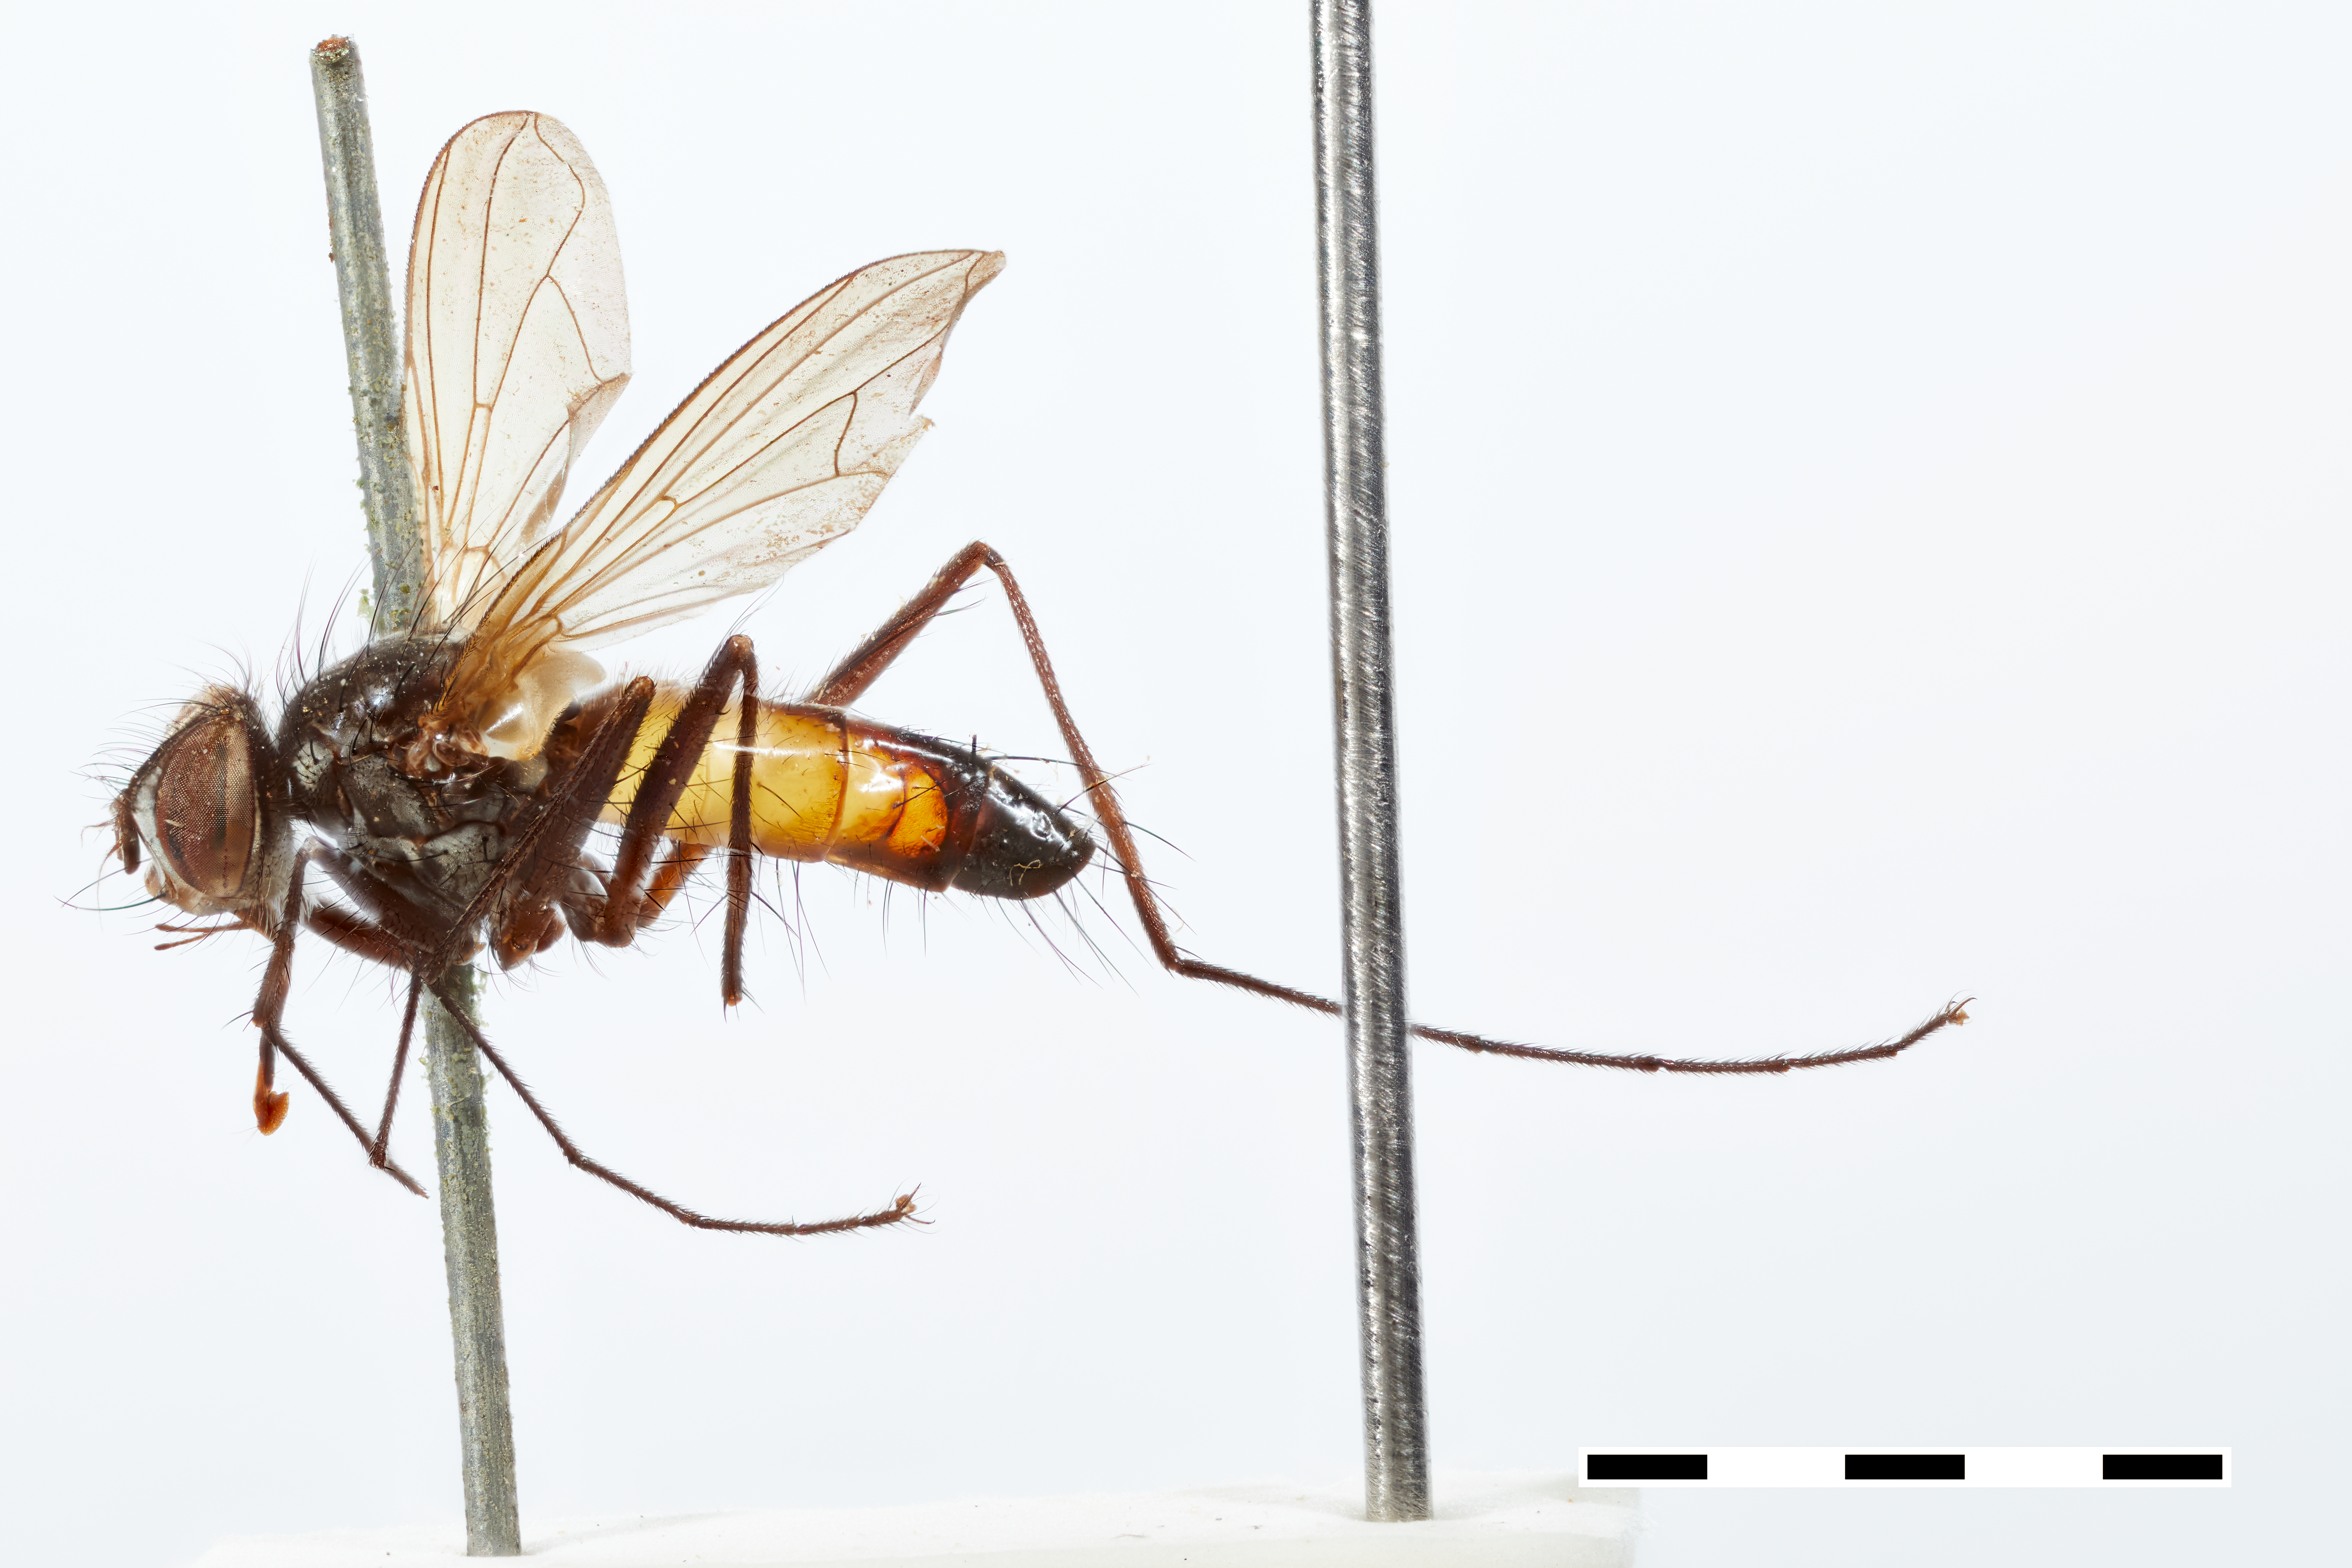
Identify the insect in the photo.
Dexiomimops longipes
